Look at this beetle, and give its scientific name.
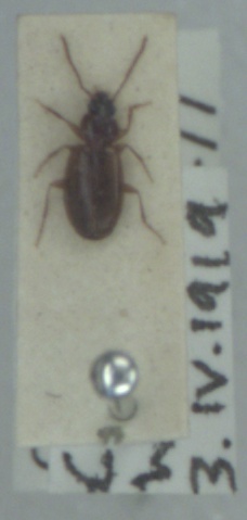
Trechus quadristriatus
